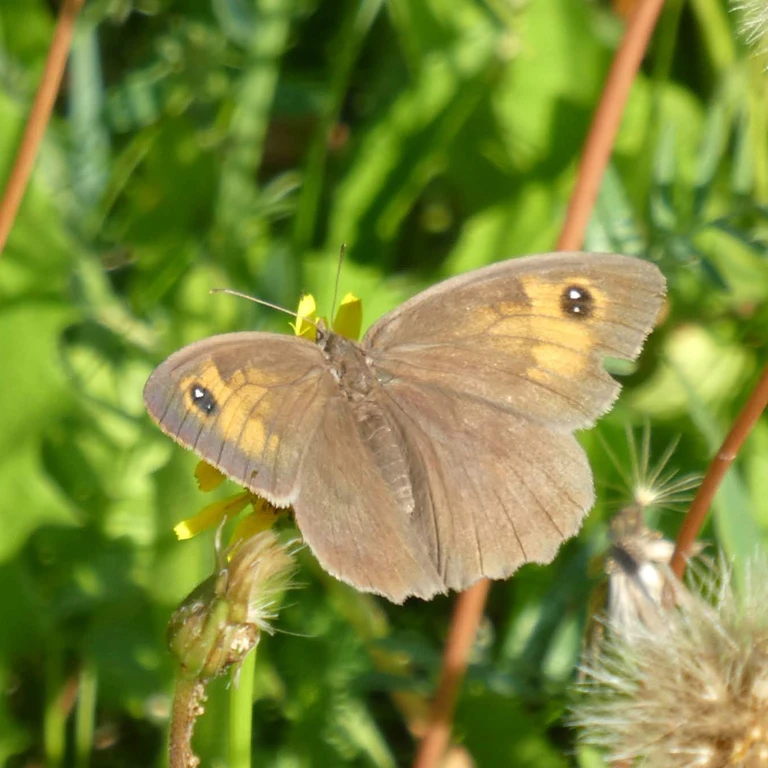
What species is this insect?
Maniola jurtina
